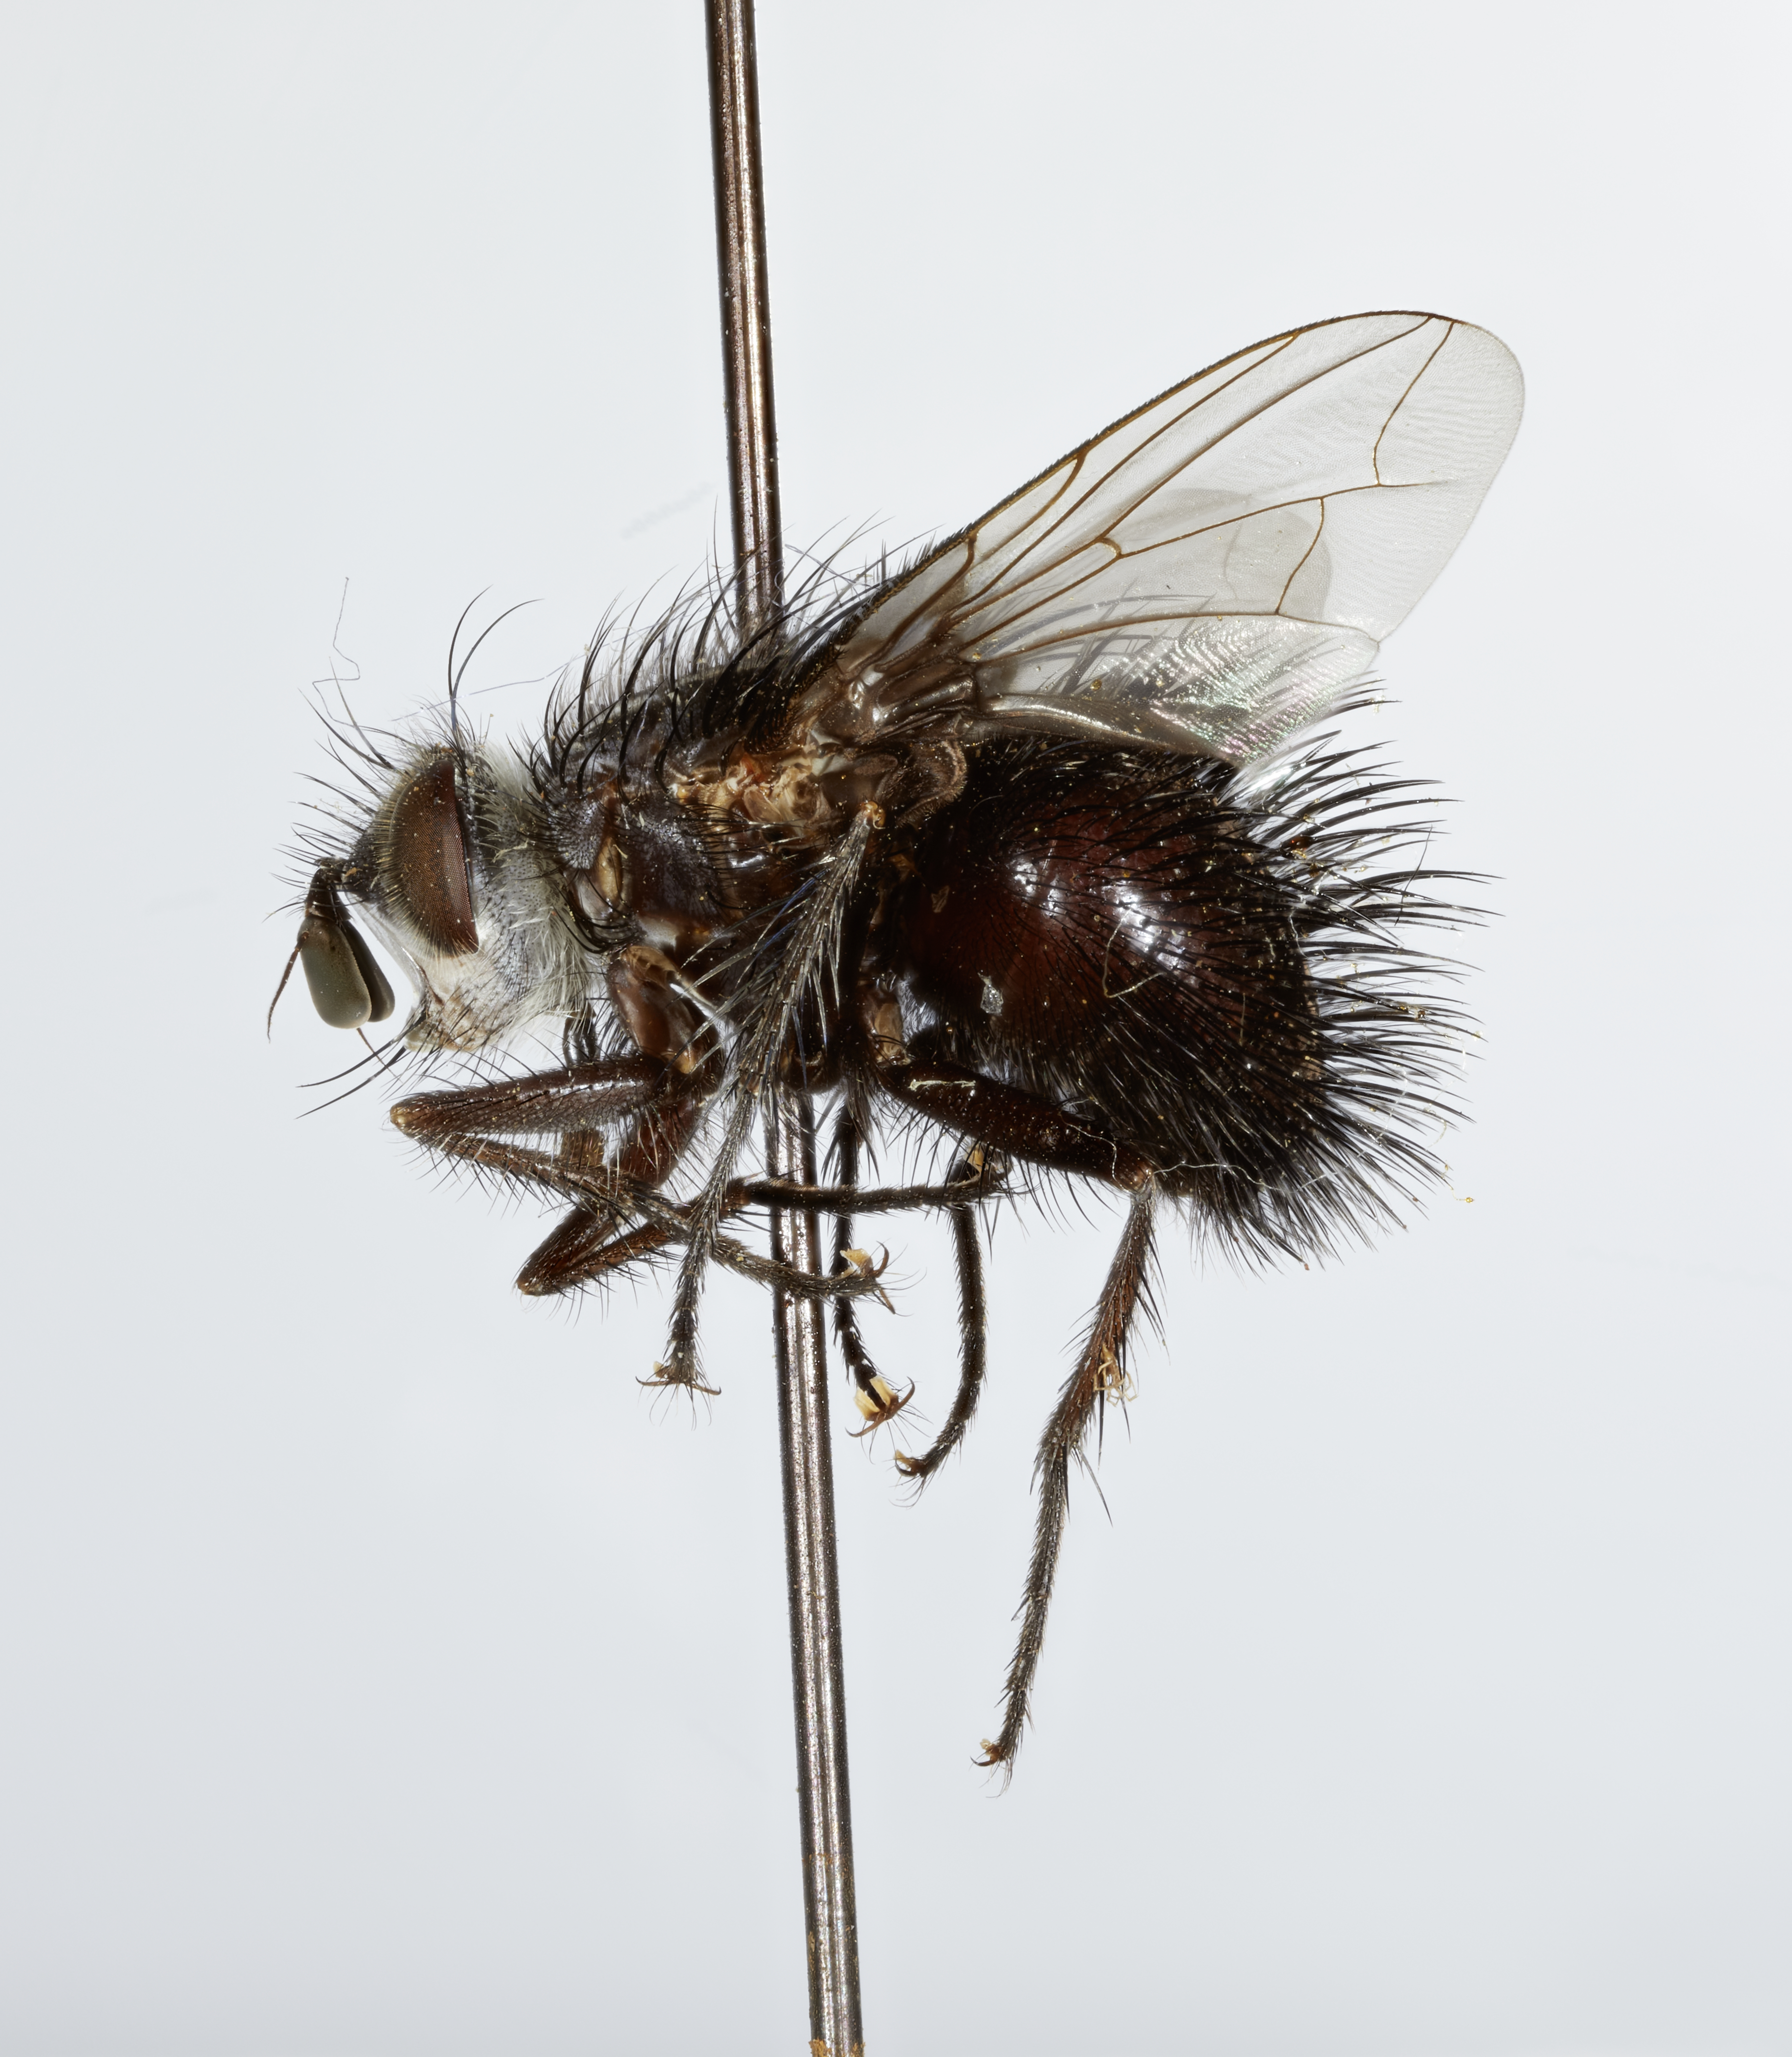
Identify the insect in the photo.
Euhystricia nigra
